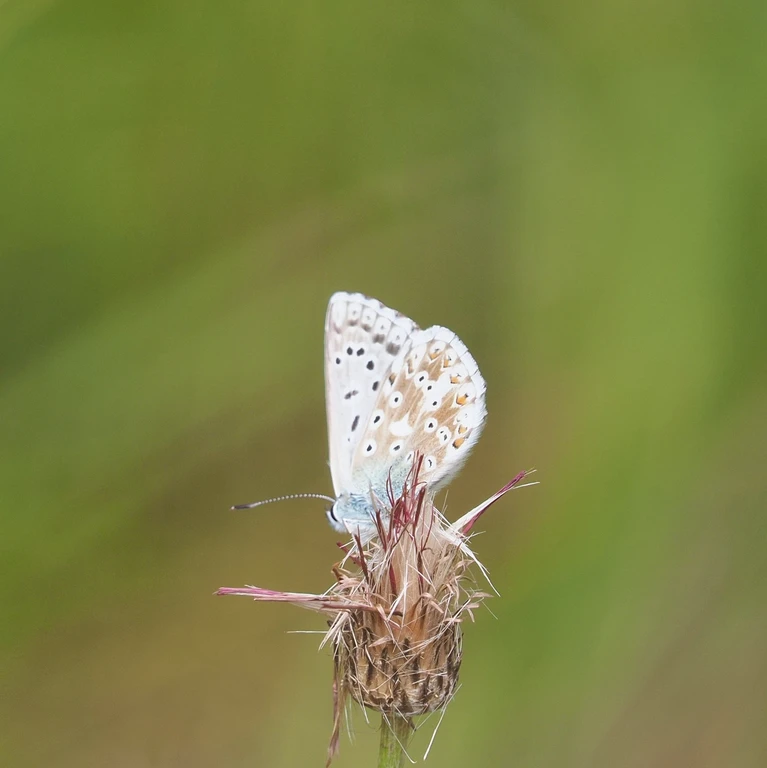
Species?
Lysandra coridon
